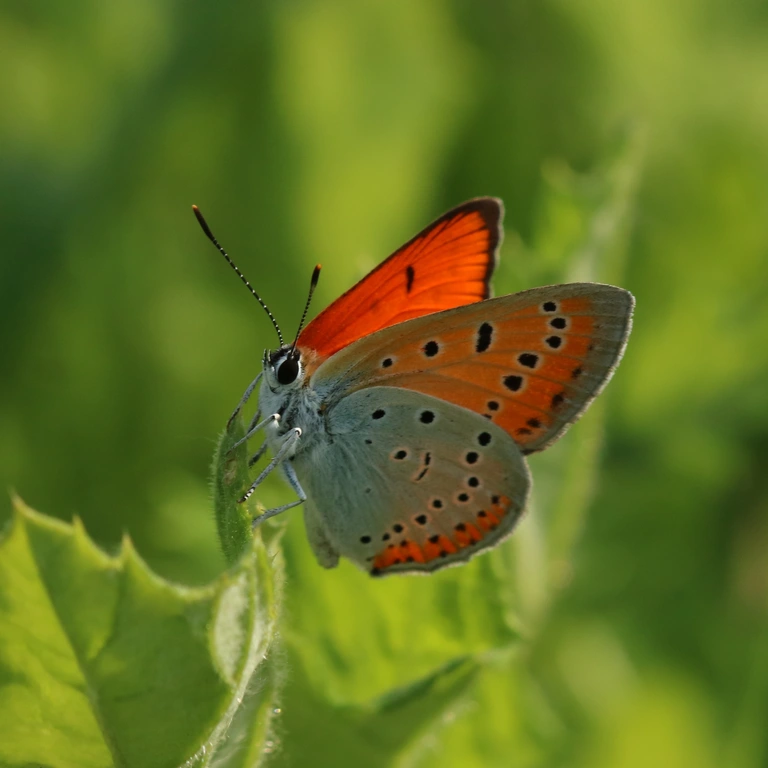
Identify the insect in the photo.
Lycaena dispar
